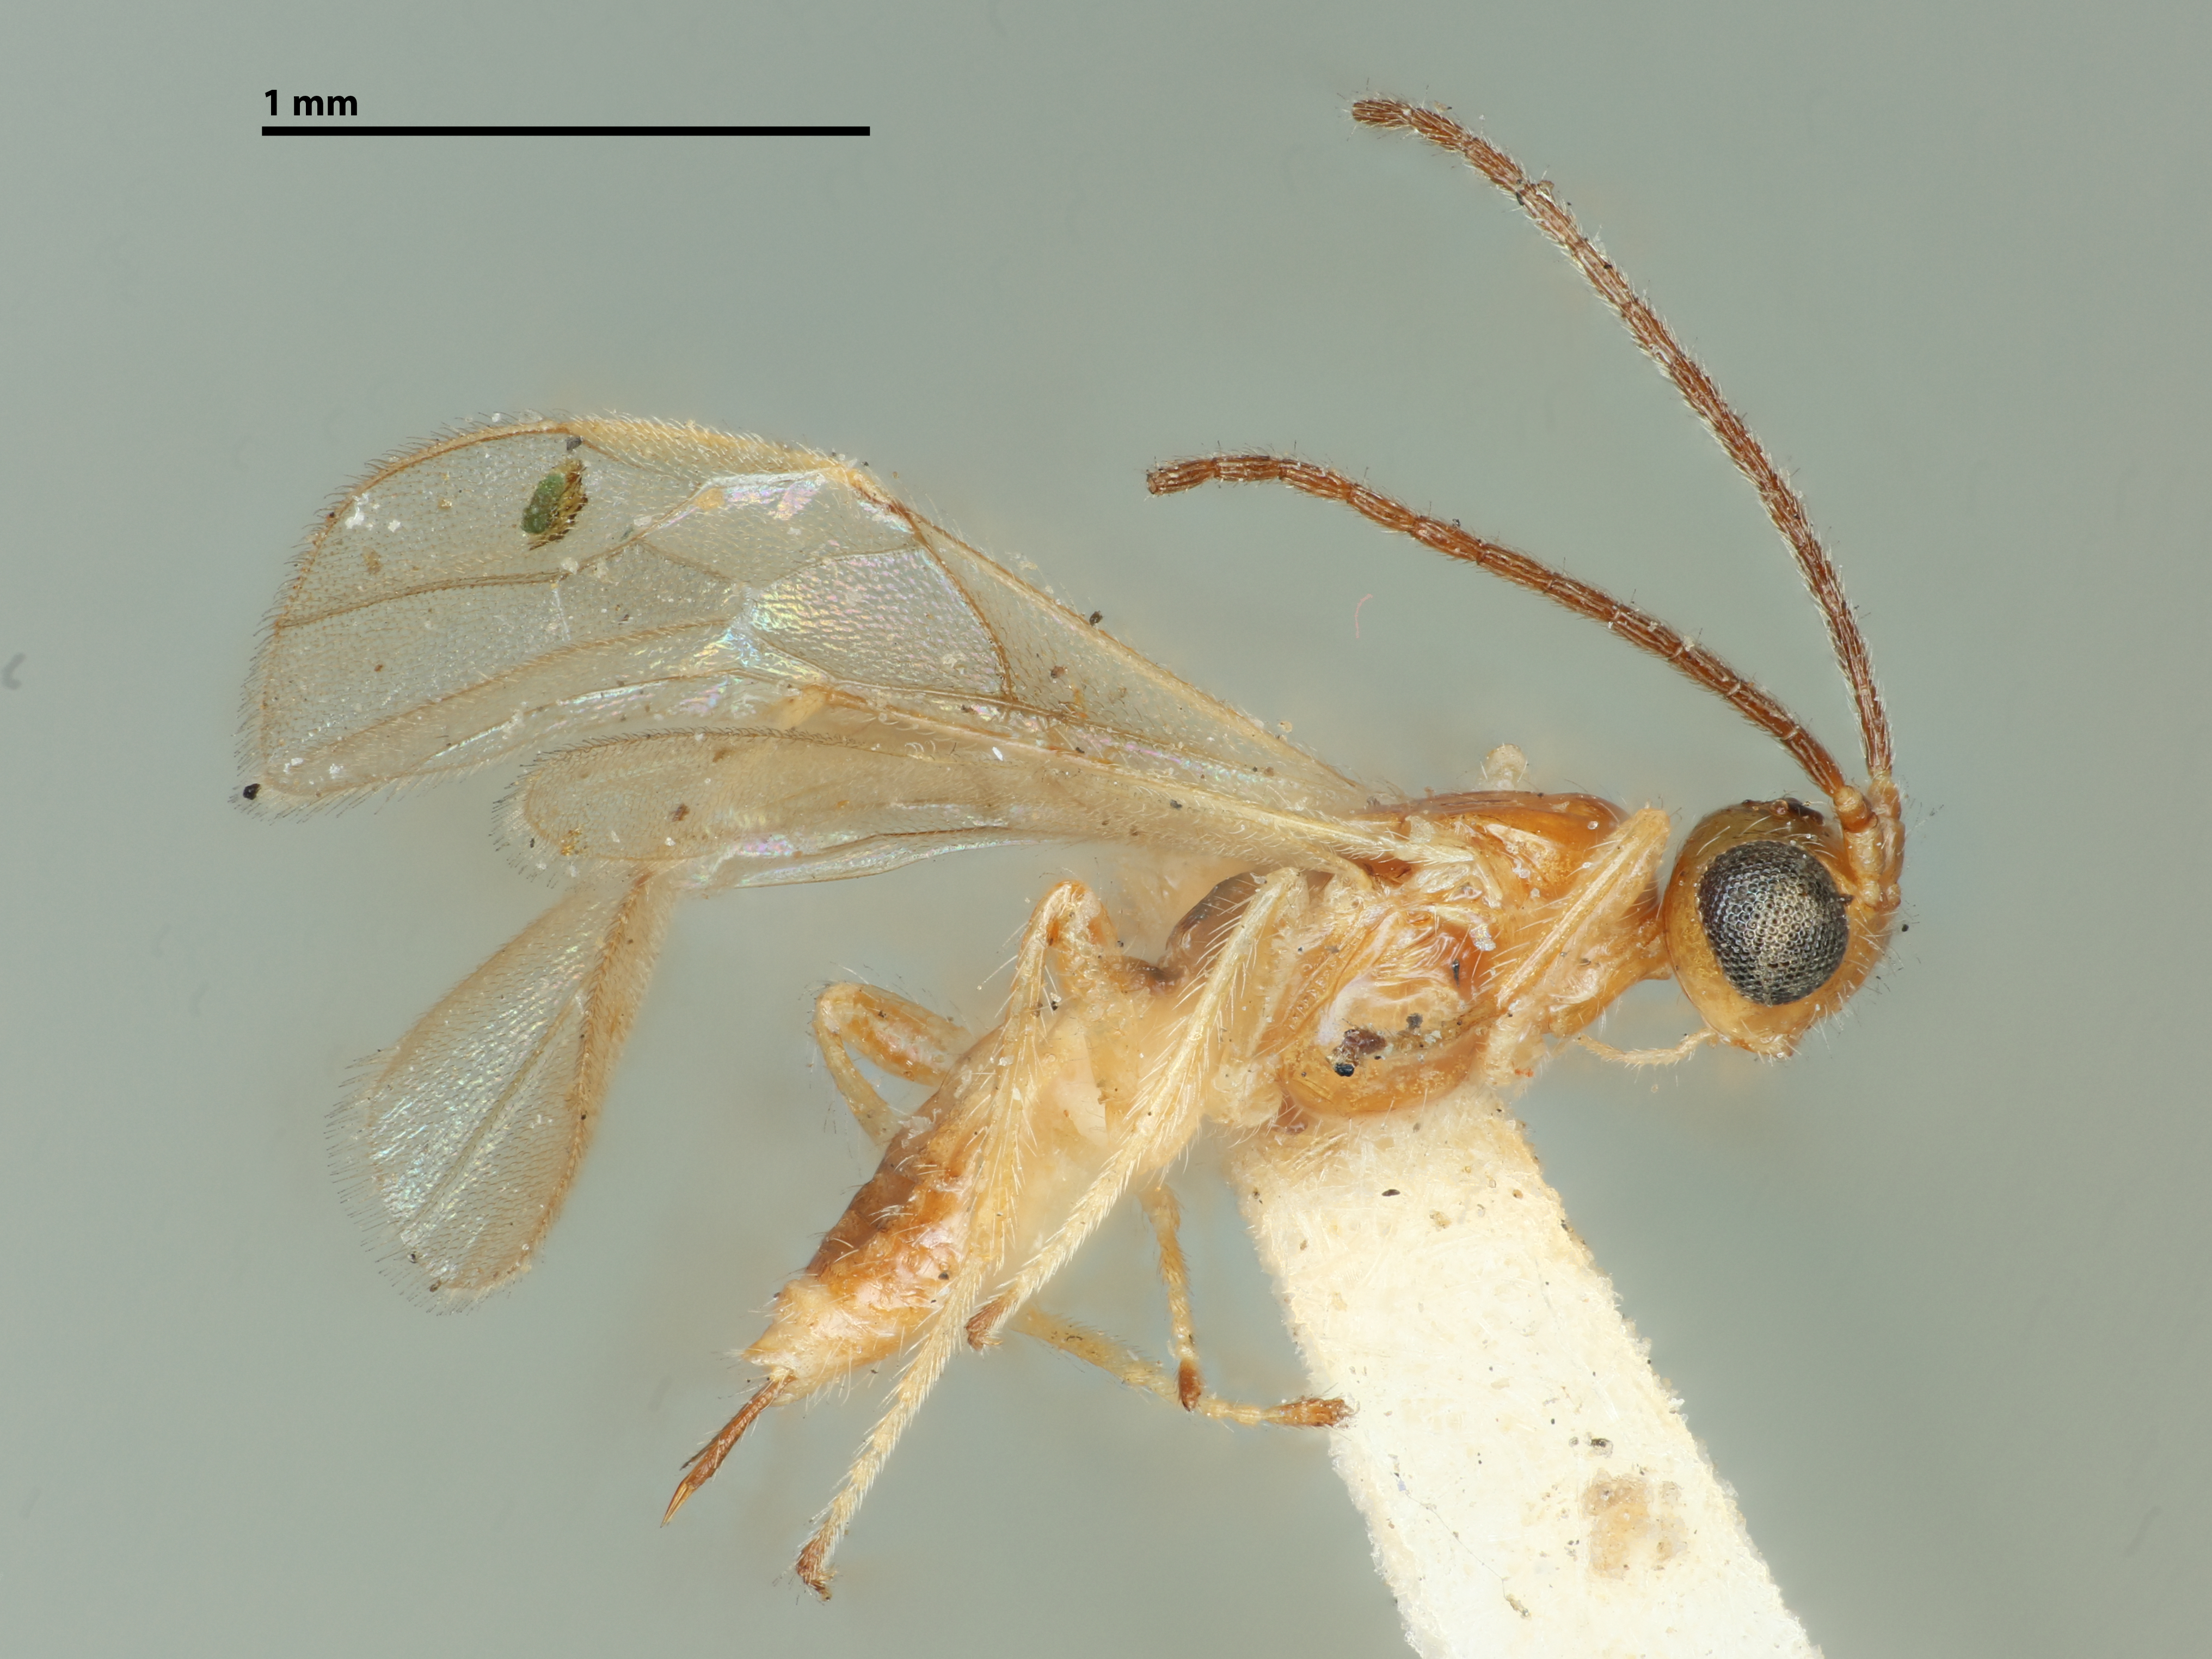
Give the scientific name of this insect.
Xenobius albipes
